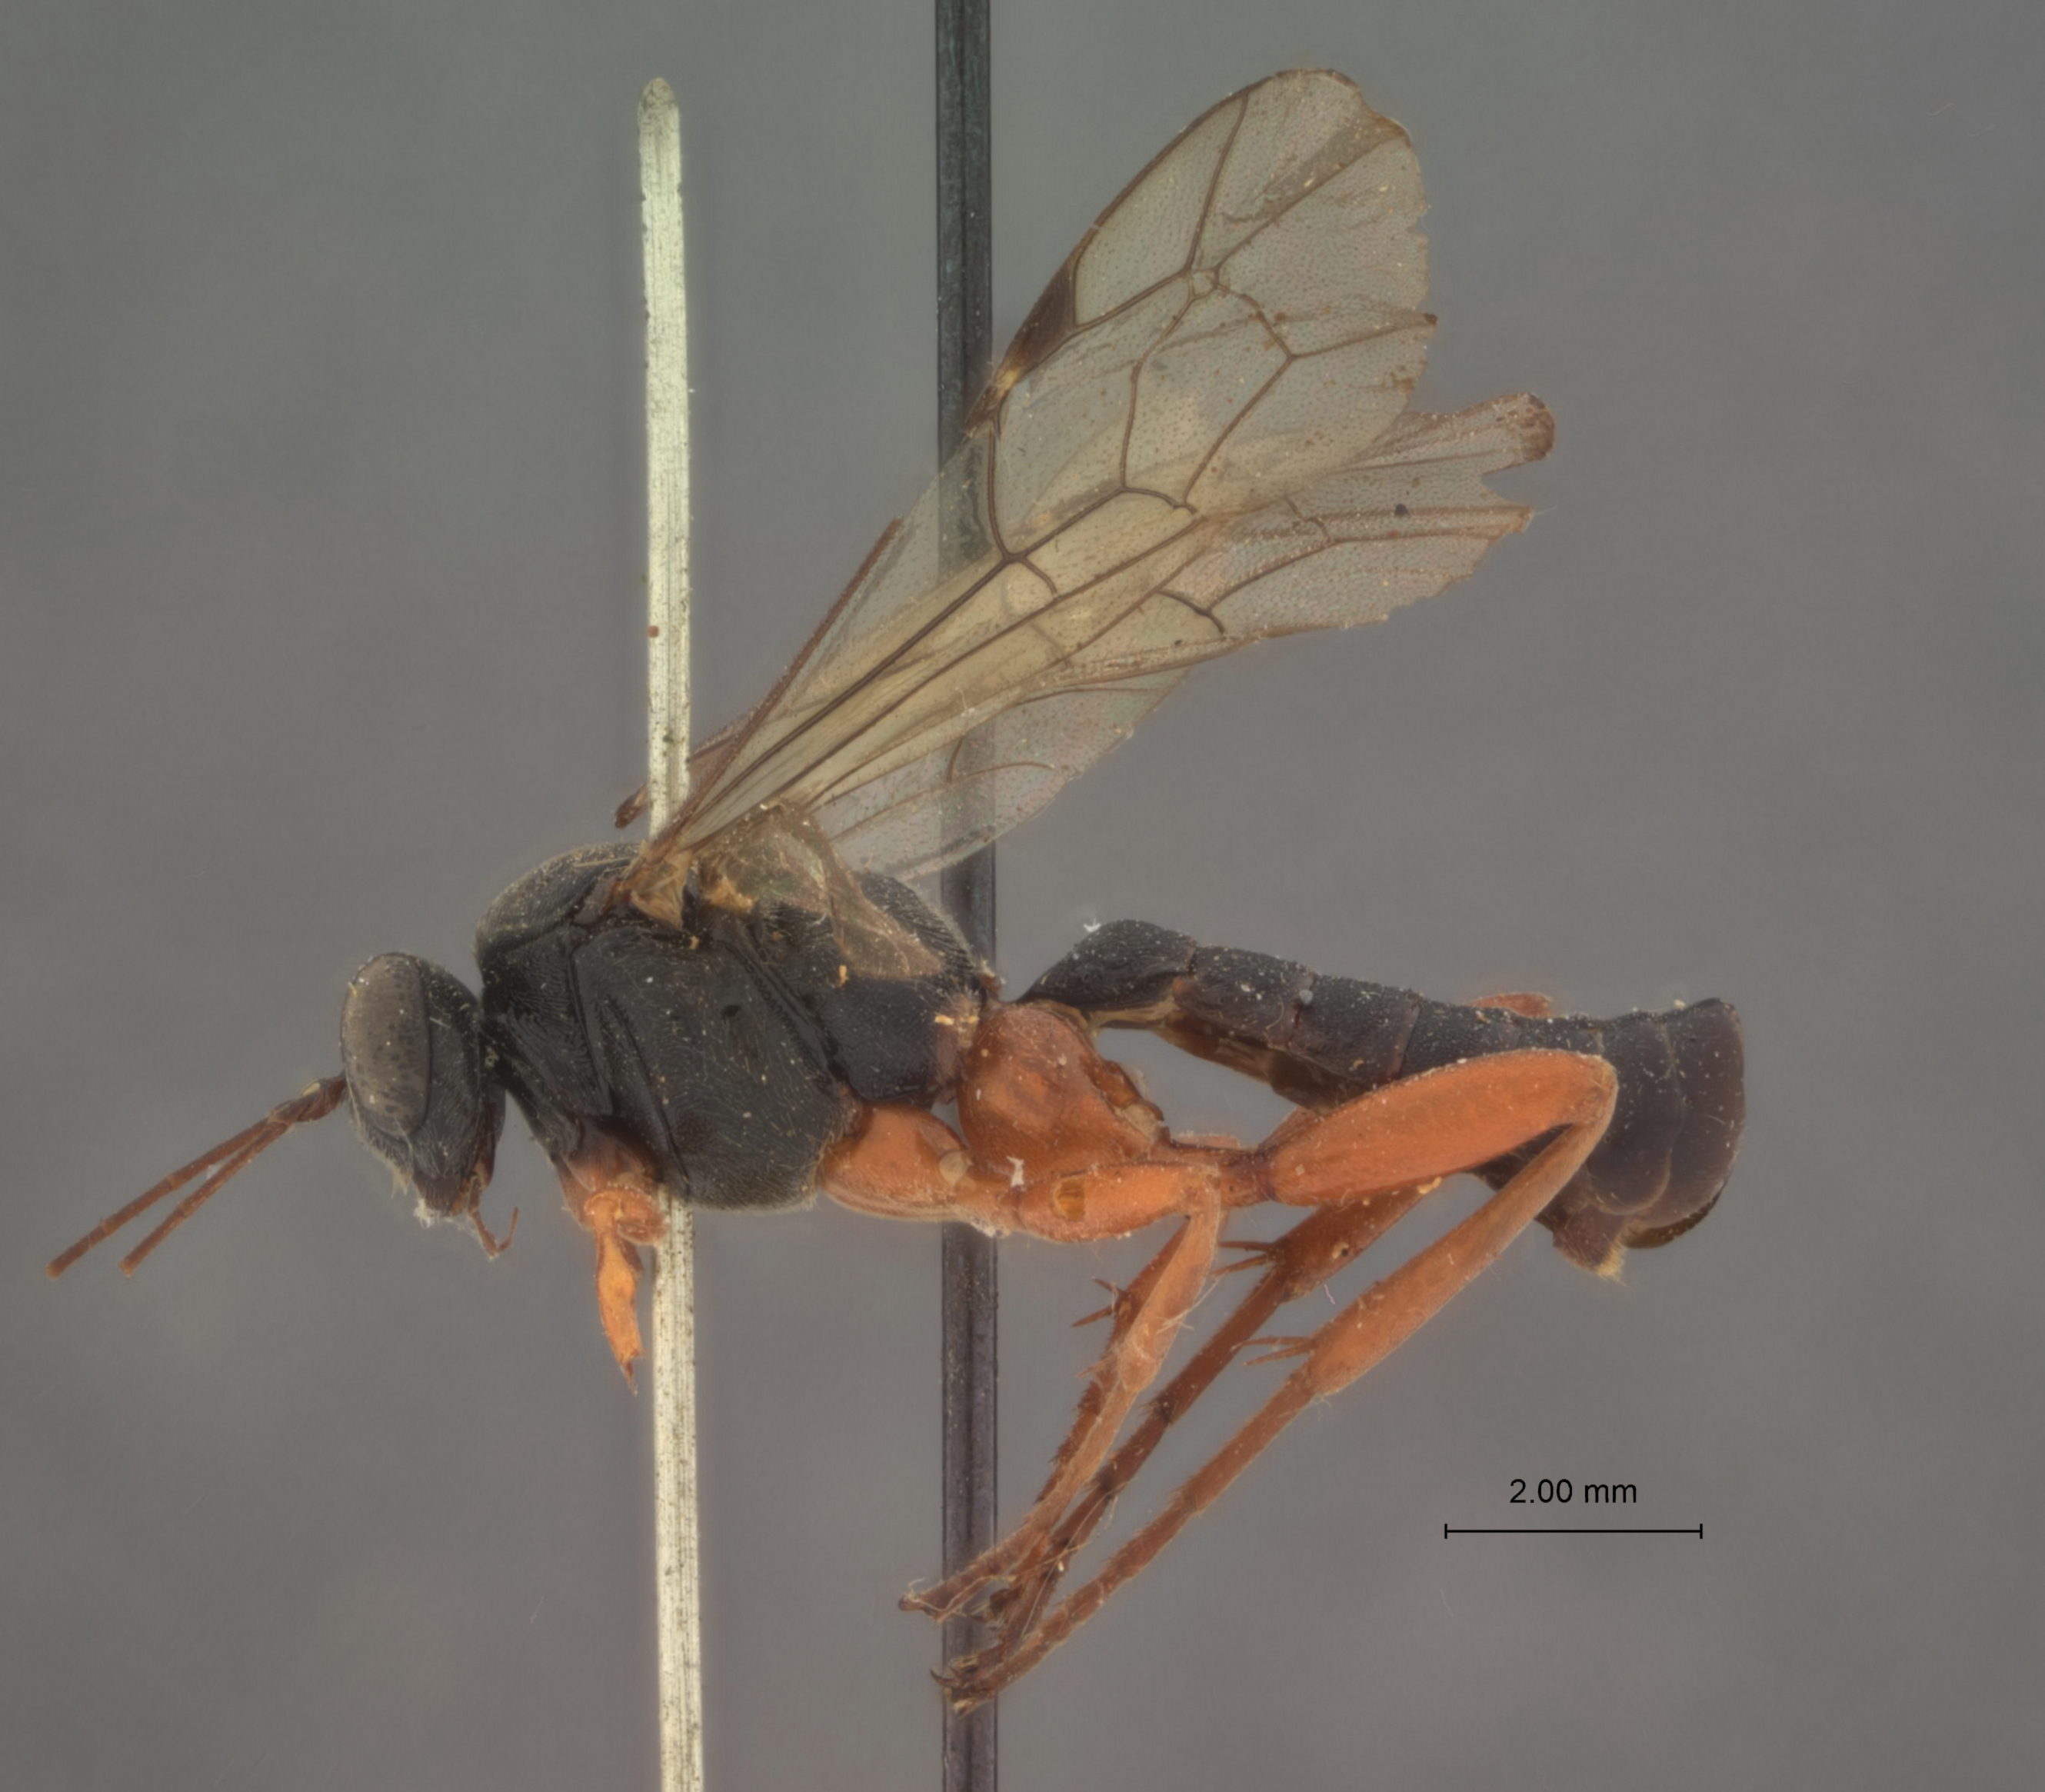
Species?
Pimpla sanguinipes
